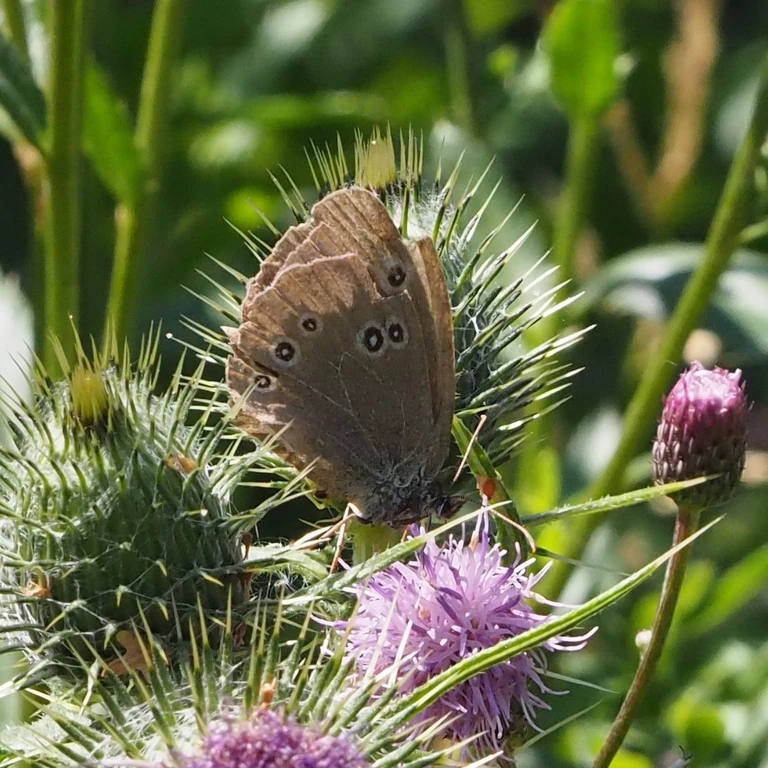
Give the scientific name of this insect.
Aphantopus hyperantus
